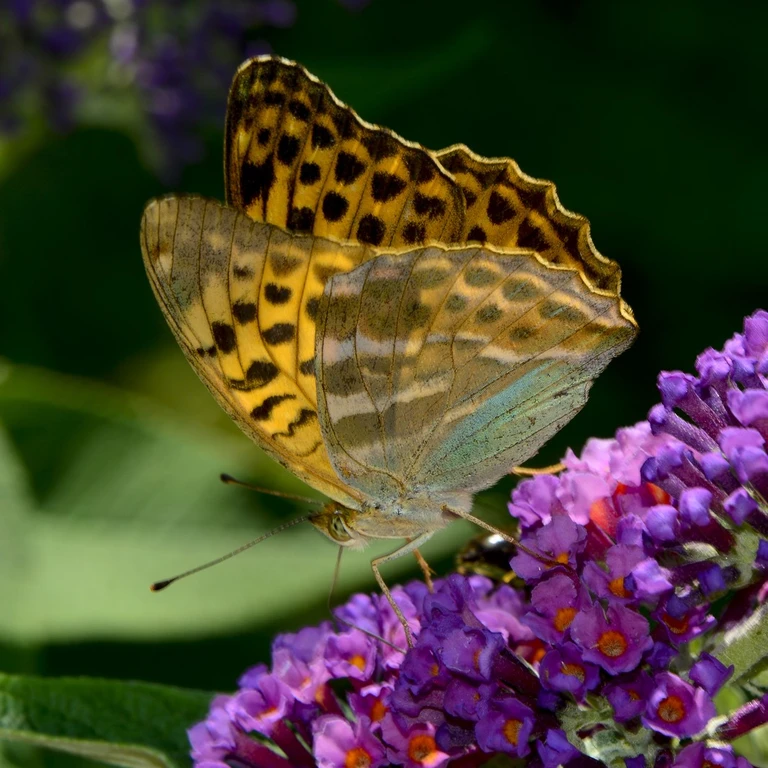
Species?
Argynnis paphia
